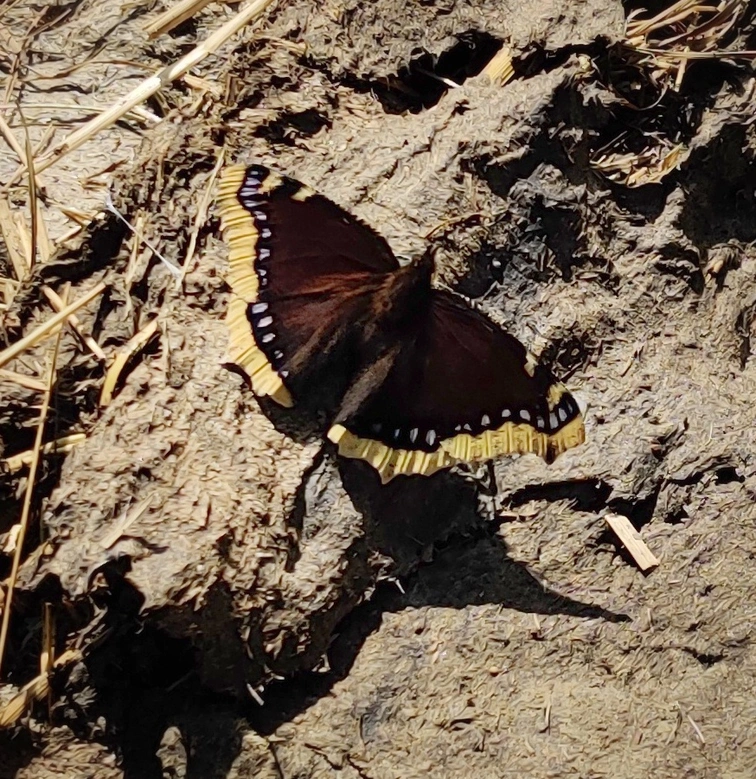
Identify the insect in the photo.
Nymphalis antiopa
